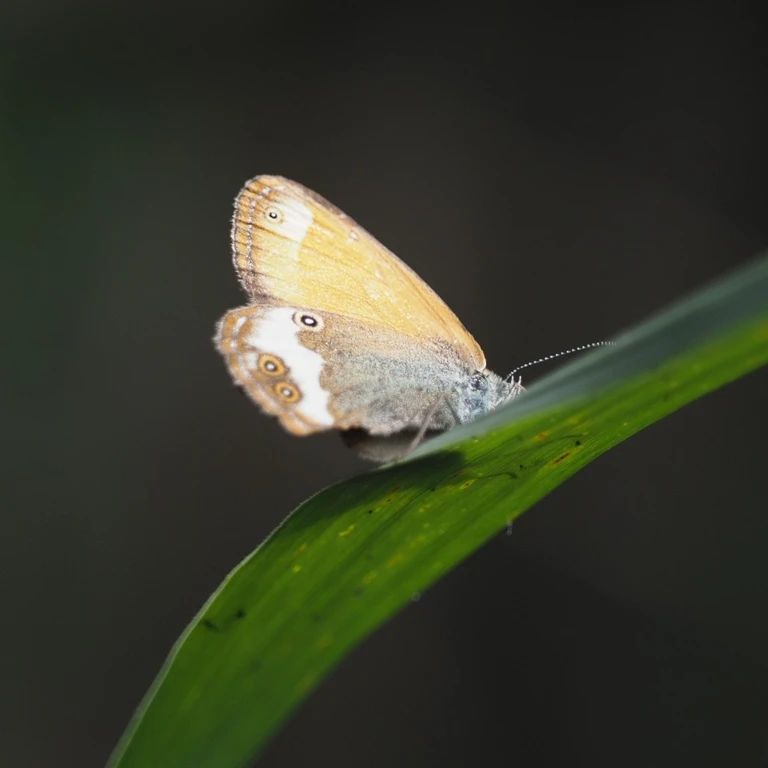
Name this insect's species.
Coenonympha arcania
